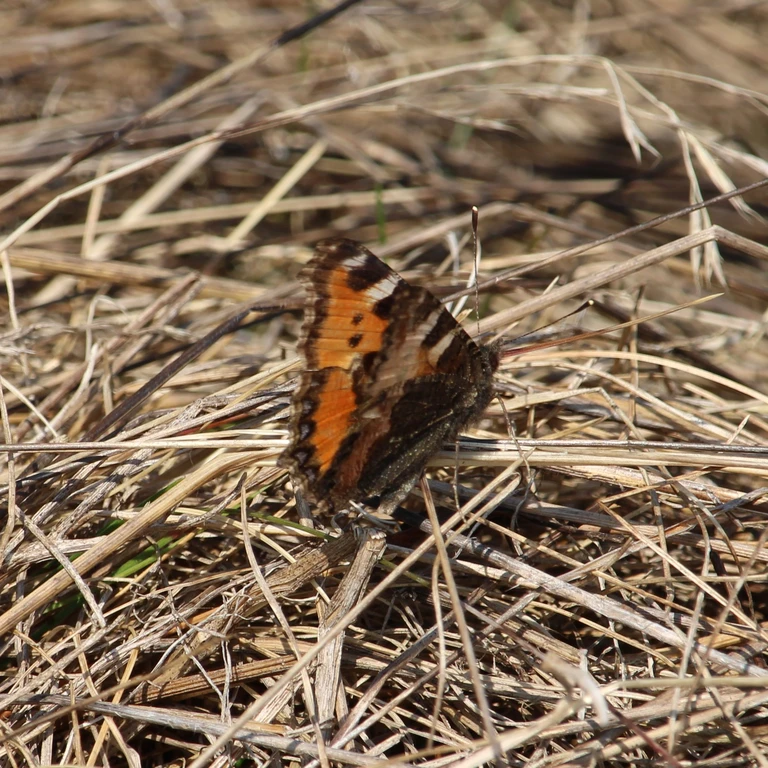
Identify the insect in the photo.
Aglais urticae
